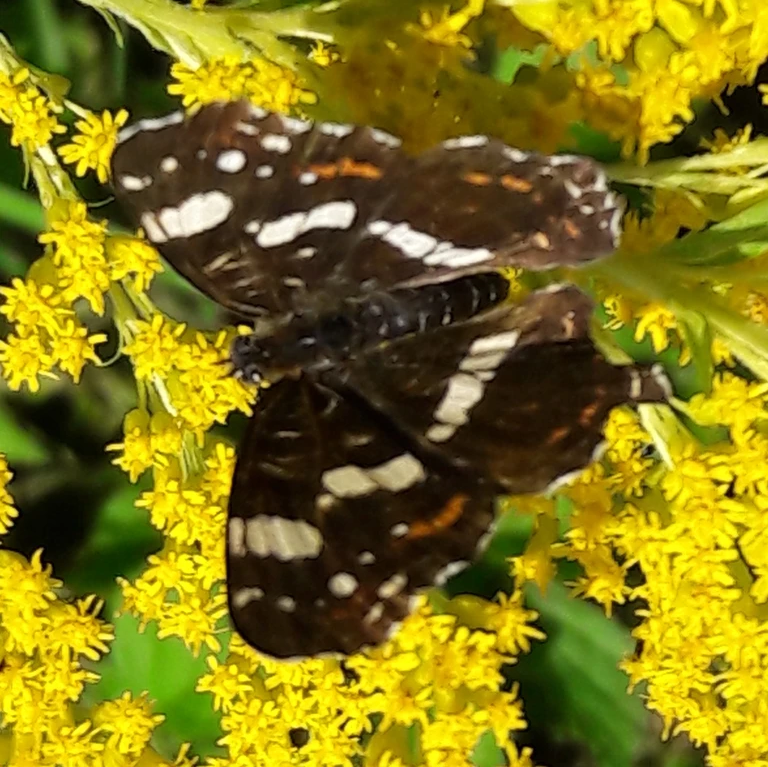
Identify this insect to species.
Araschnia levana
